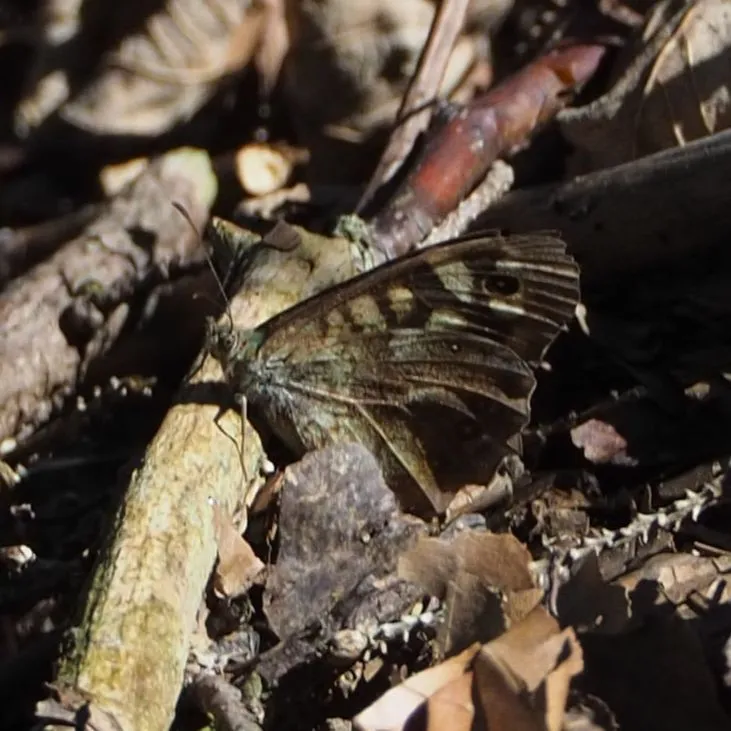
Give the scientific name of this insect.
Pararge aegeria
